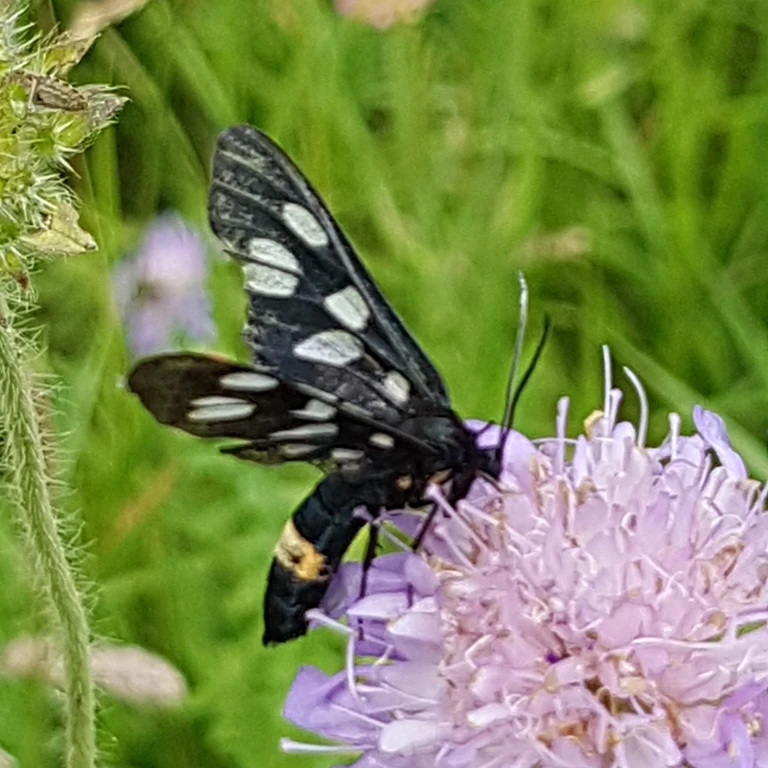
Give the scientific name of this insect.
Amata phegea
